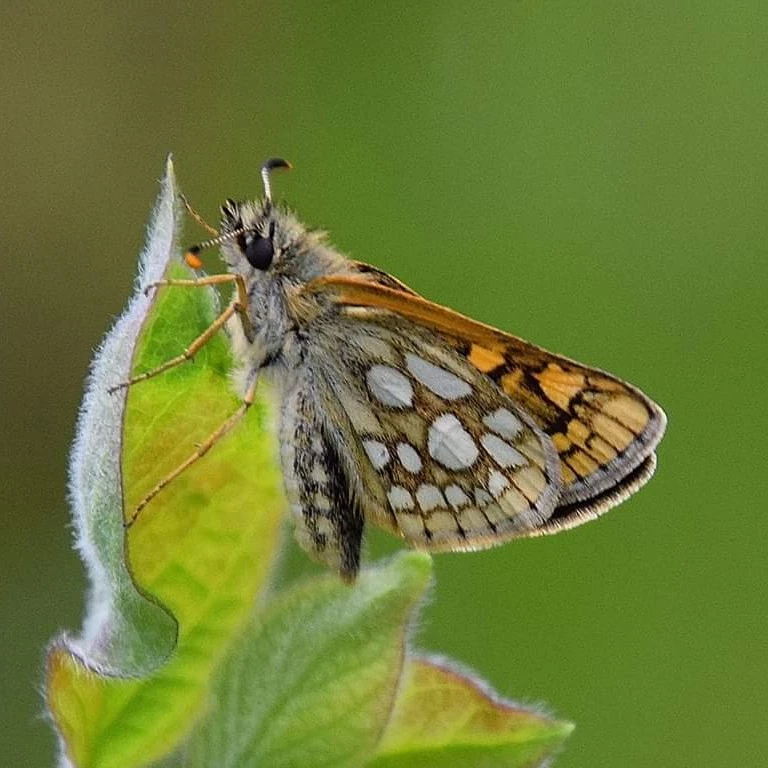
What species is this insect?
Carterocephalus palaemon
